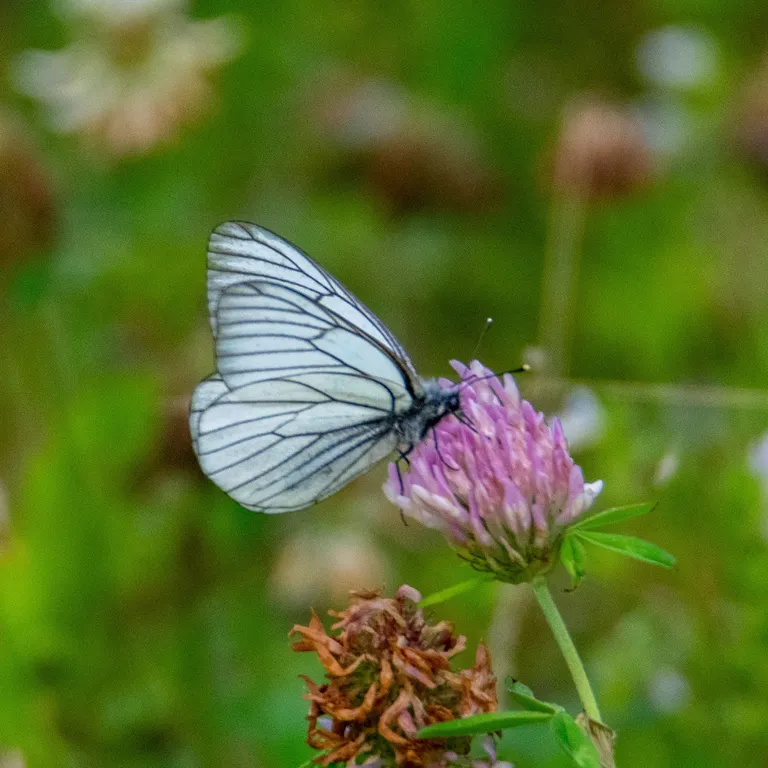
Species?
Aporia crataegi
